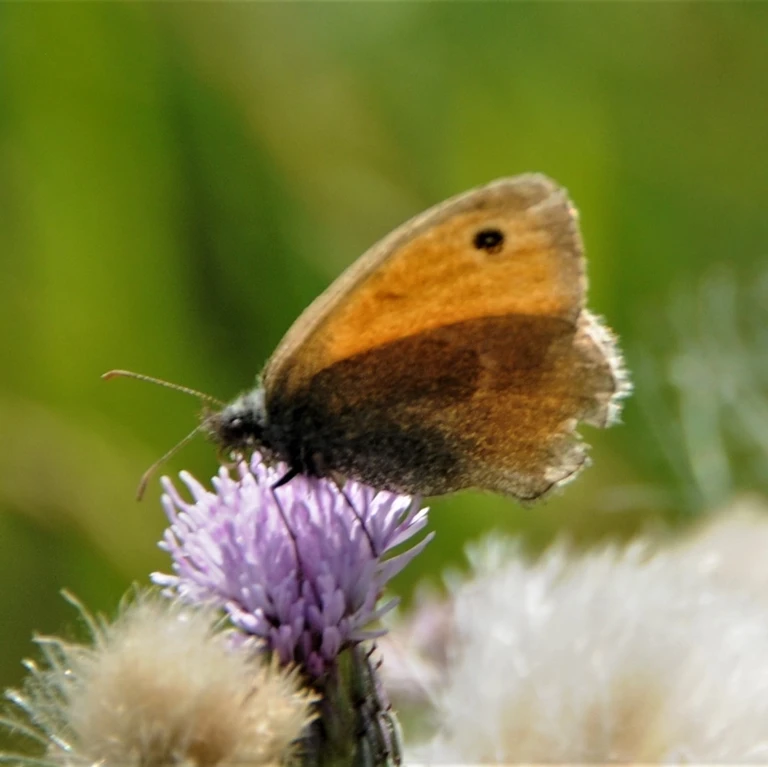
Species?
Coenonympha pamphilus
